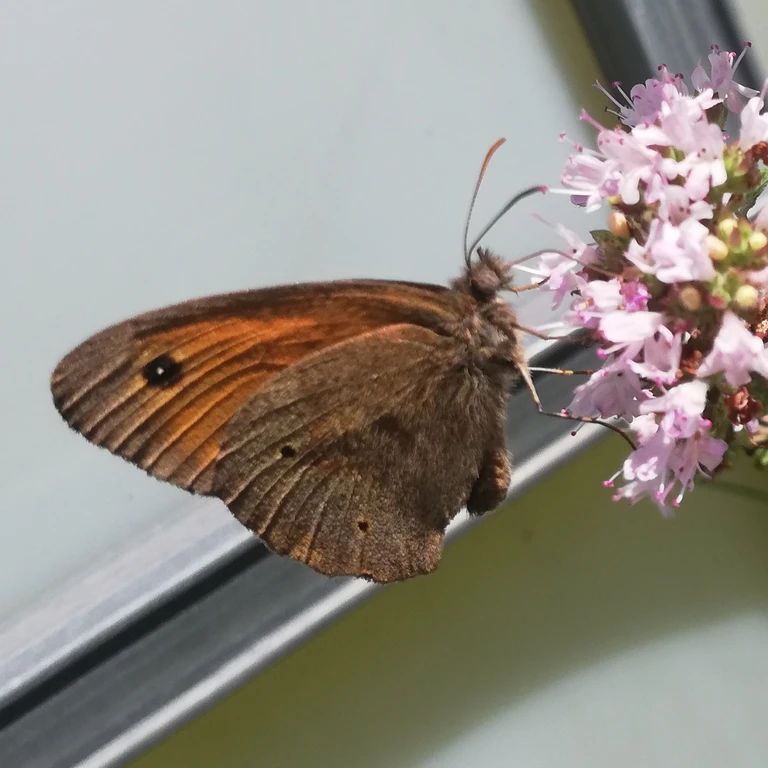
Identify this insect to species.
Maniola jurtina
